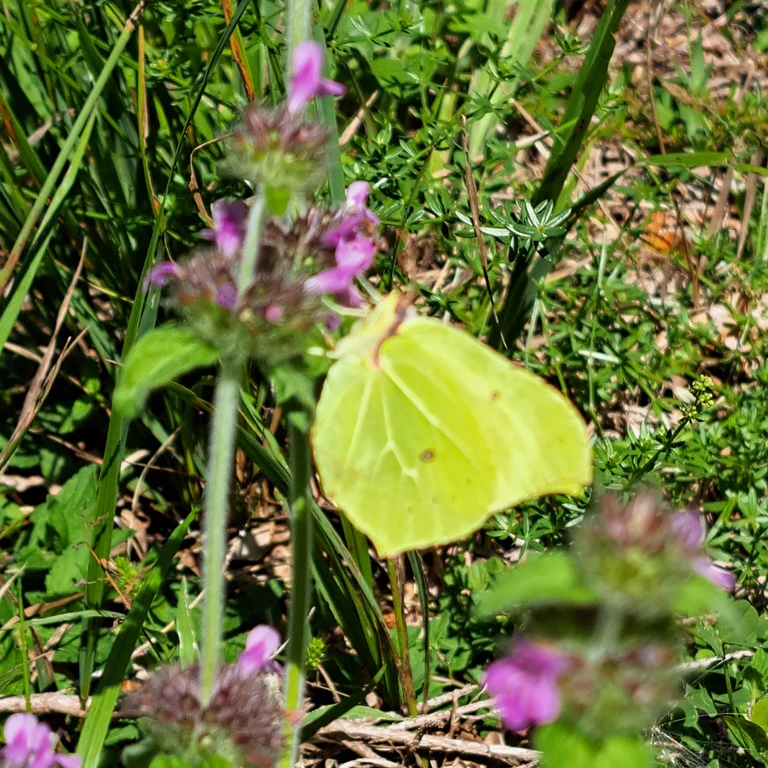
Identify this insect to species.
Gonepteryx rhamni
